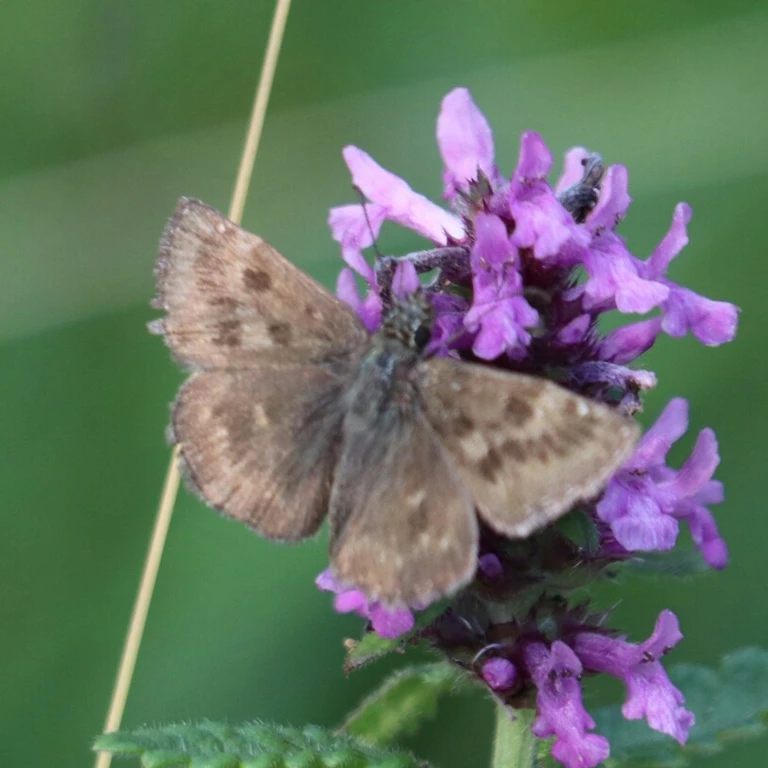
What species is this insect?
Erynnis tages
